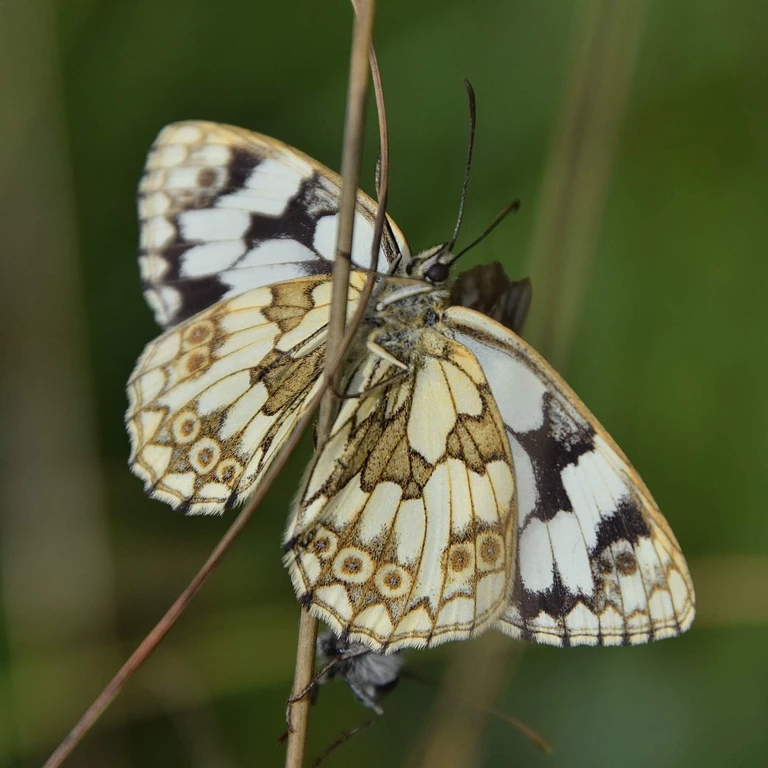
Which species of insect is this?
Melanargia galathea
